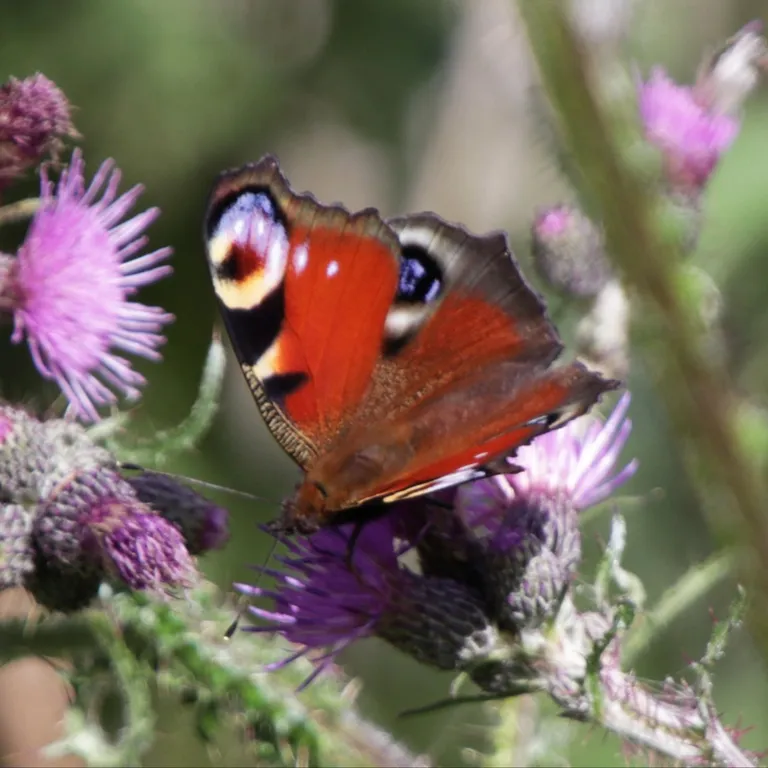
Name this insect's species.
Aglais io
